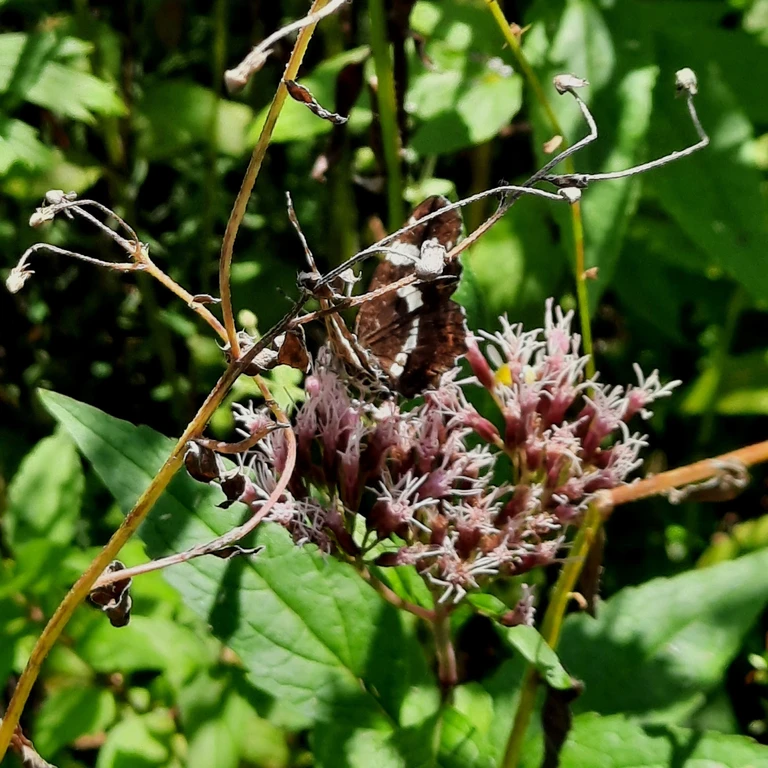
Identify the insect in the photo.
Araschnia levana
